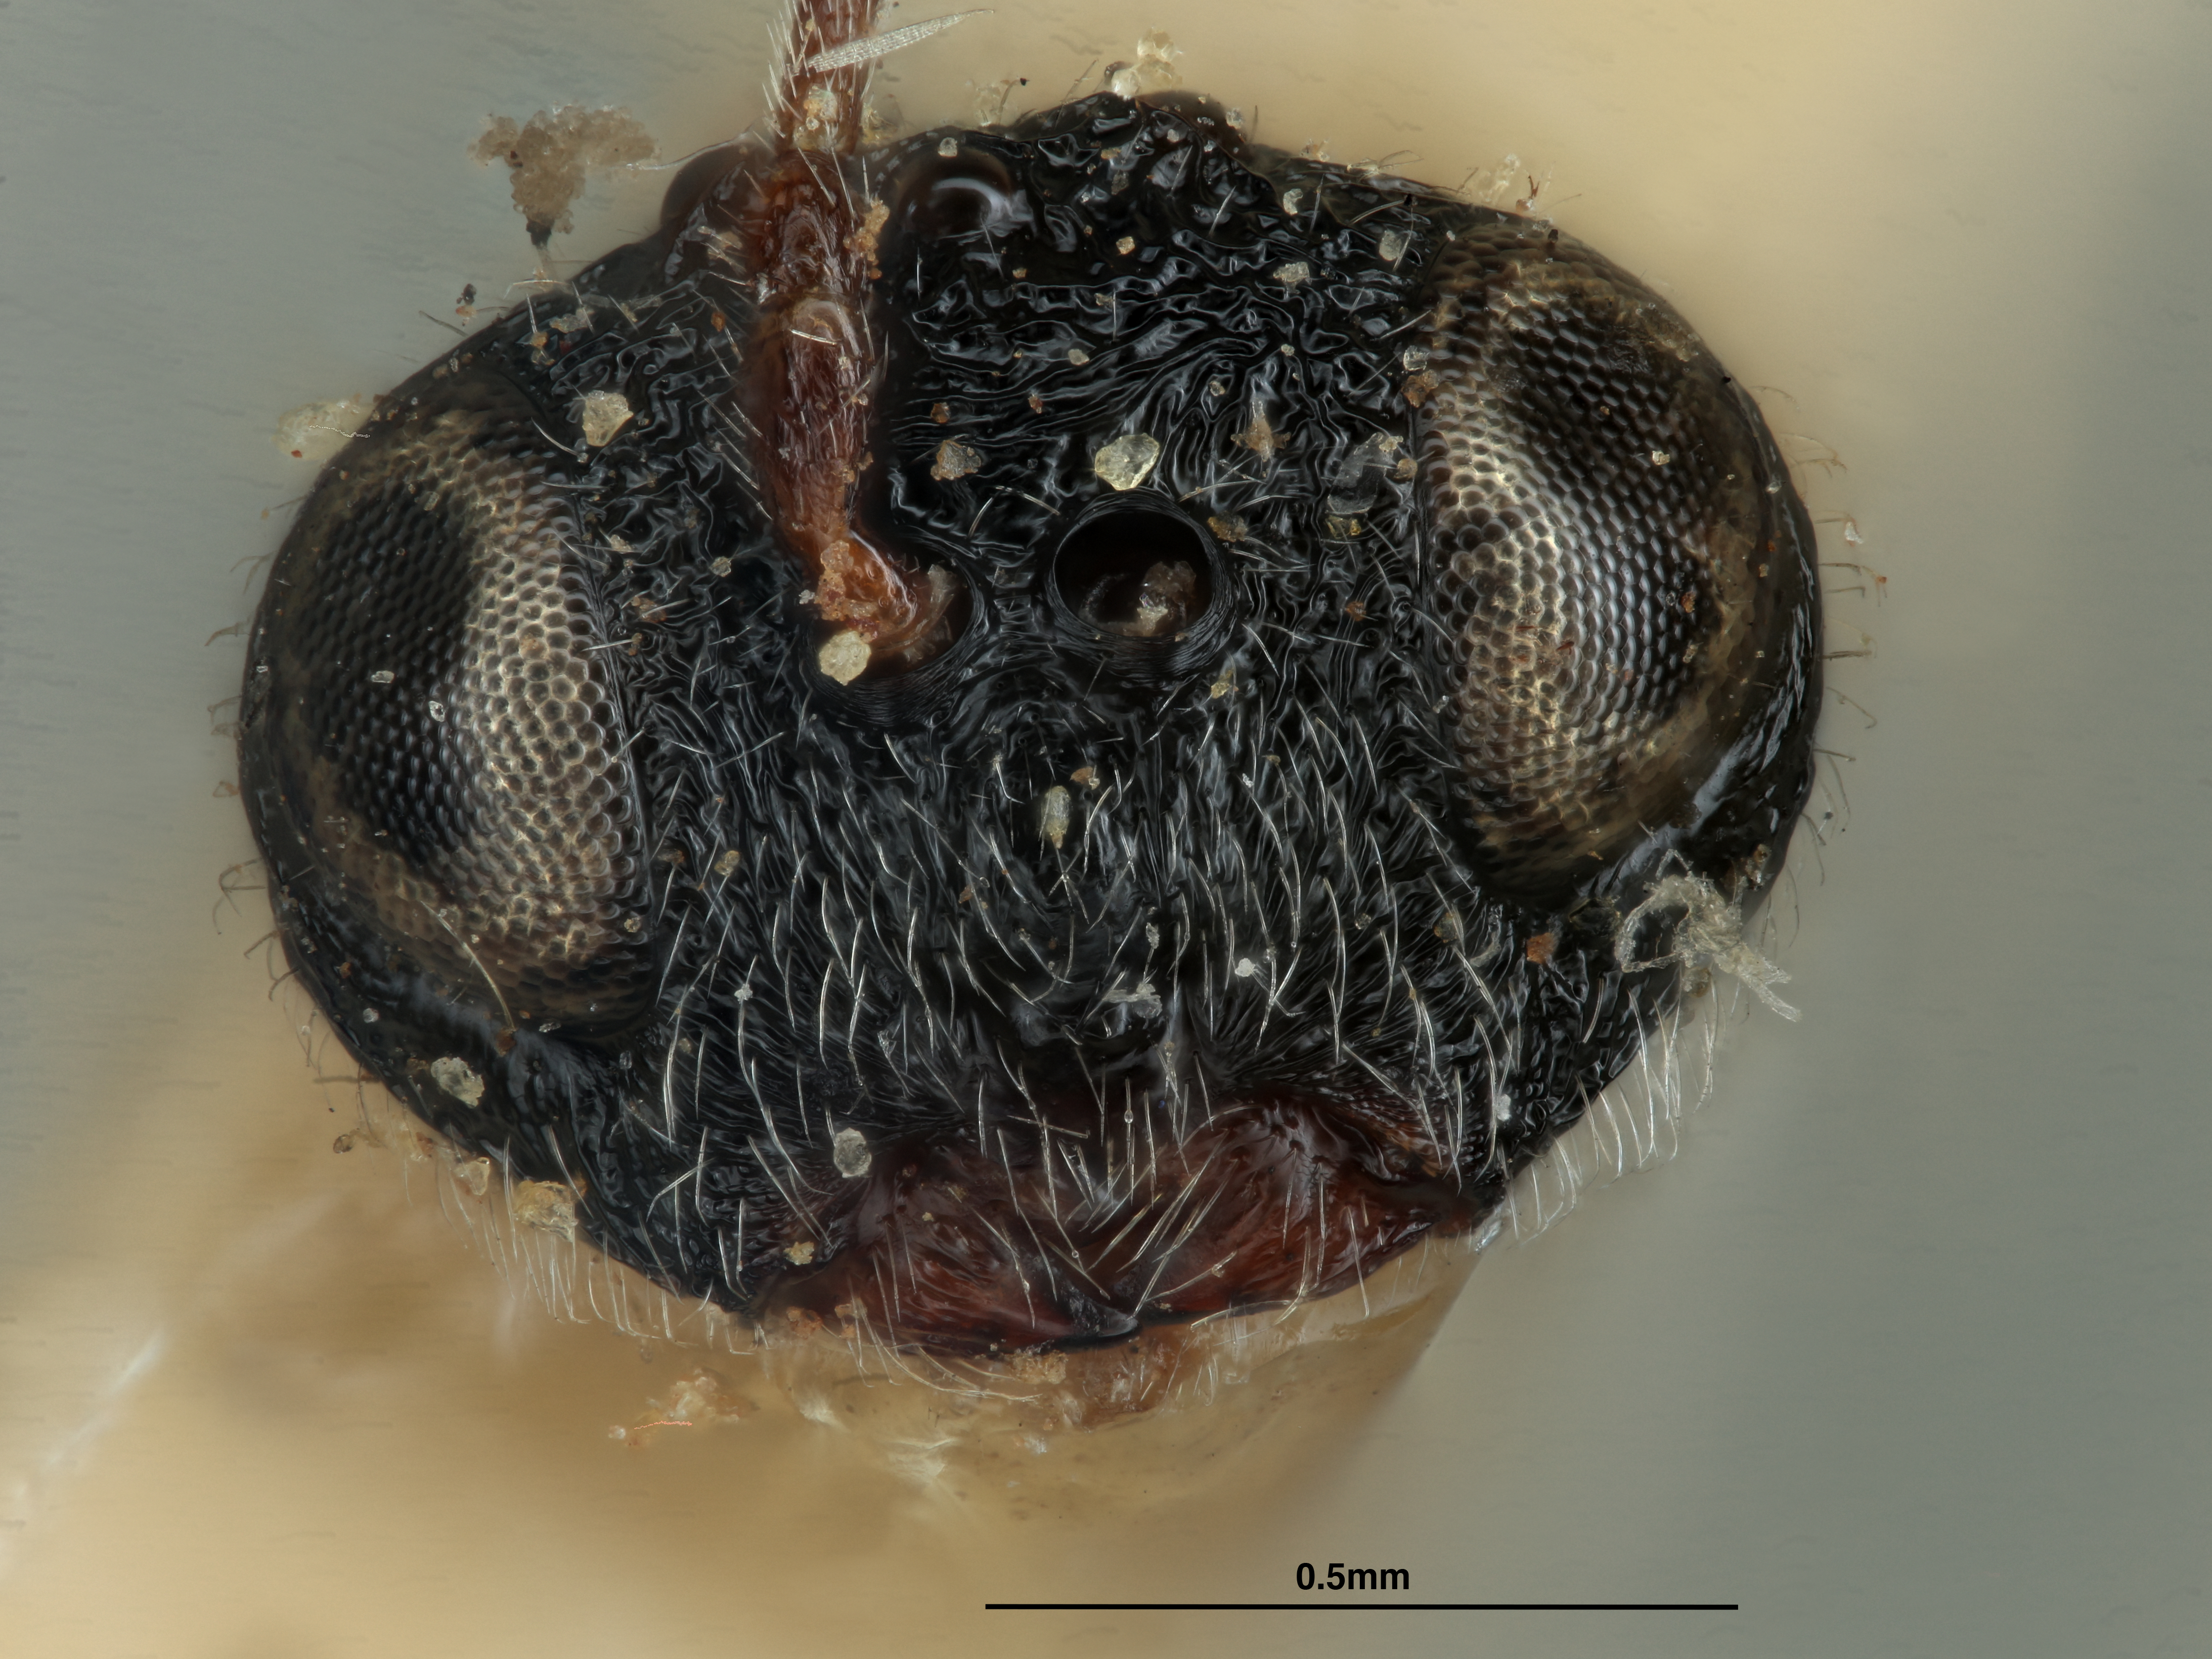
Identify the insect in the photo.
Andricus yosemite
